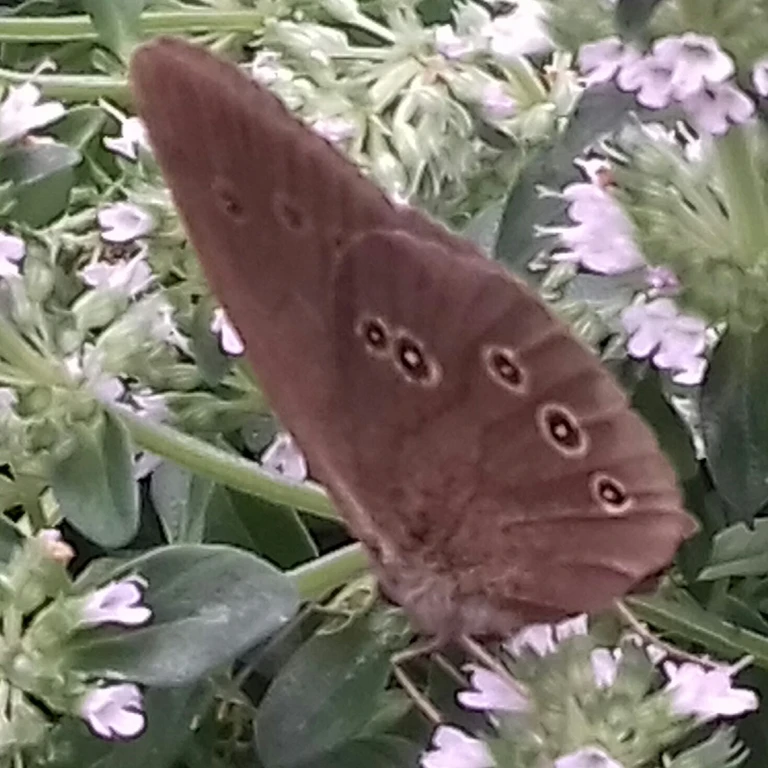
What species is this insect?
Aphantopus hyperantus
